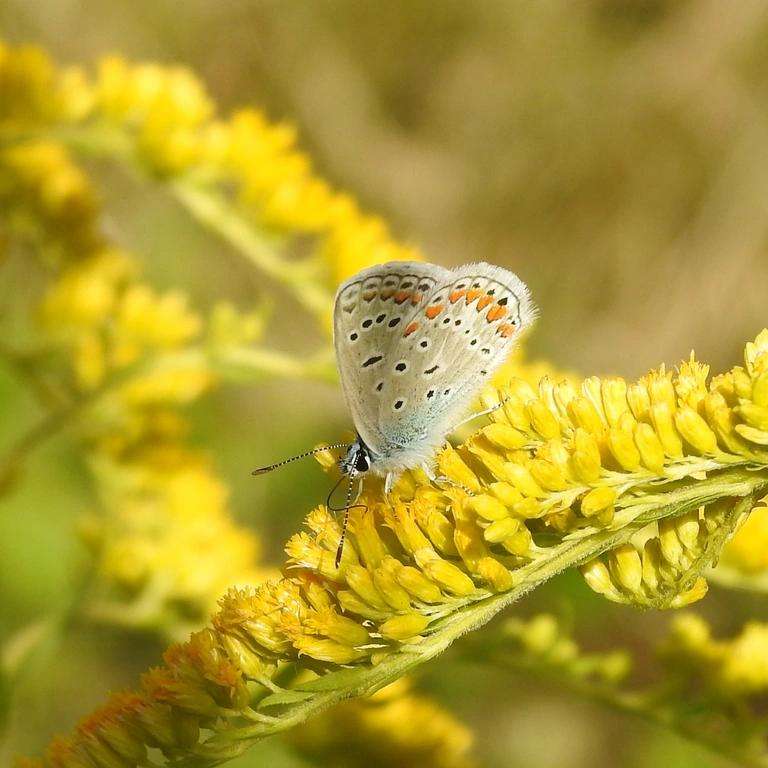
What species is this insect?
Polyommatus icarus
